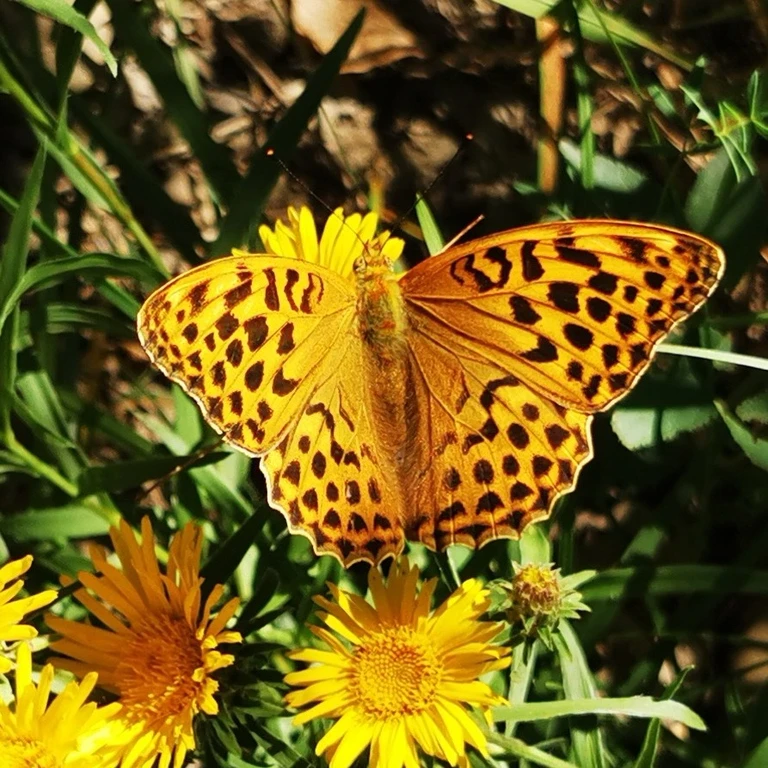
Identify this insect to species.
Argynnis paphia
